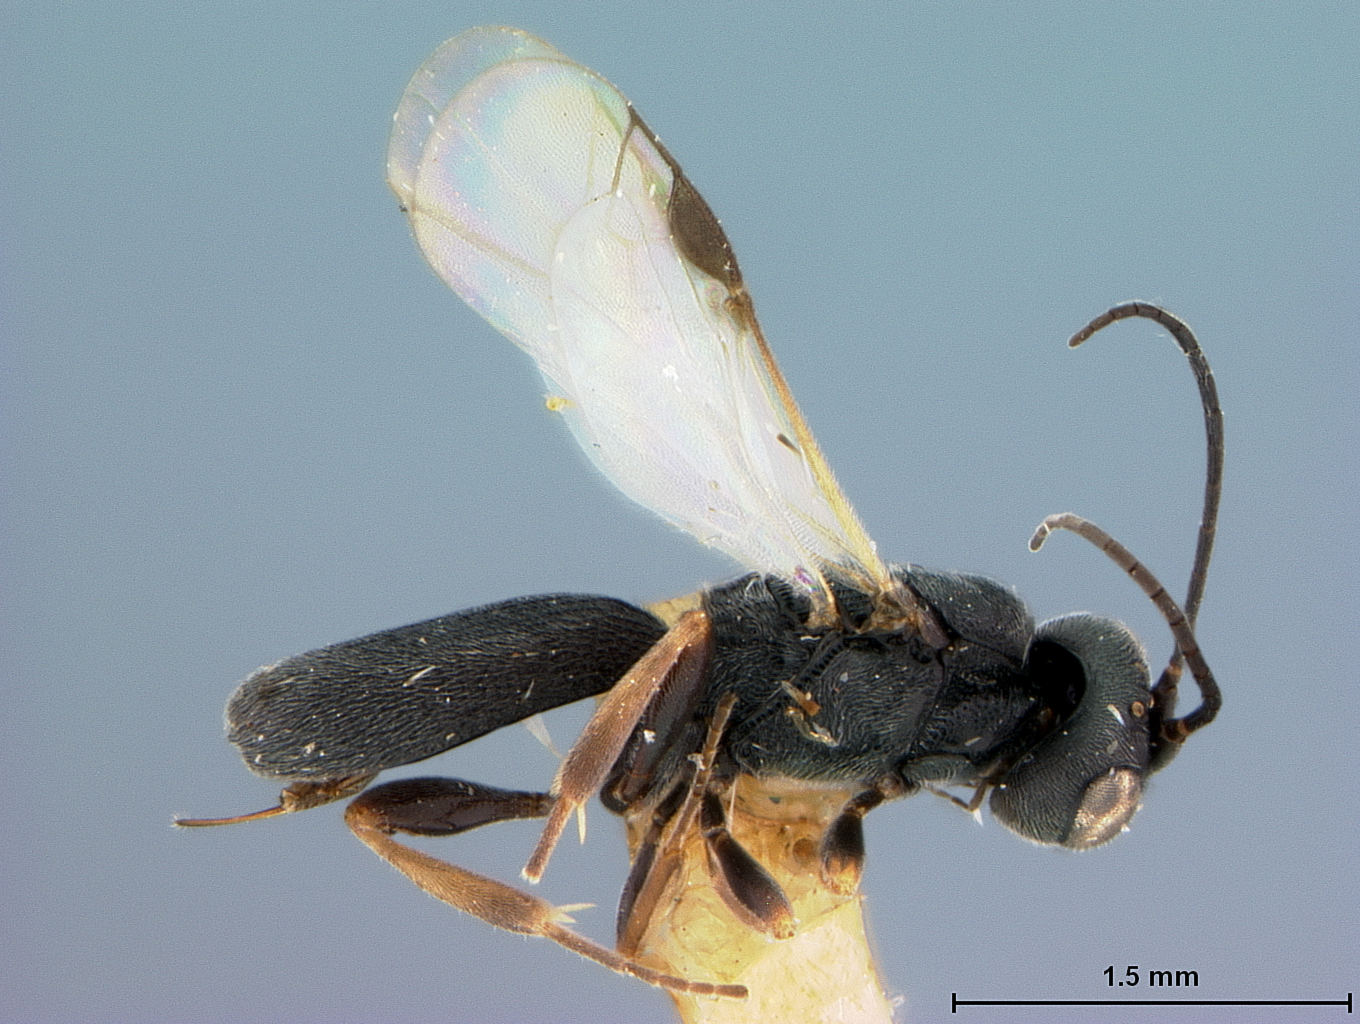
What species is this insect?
Chelonus ponderosae
